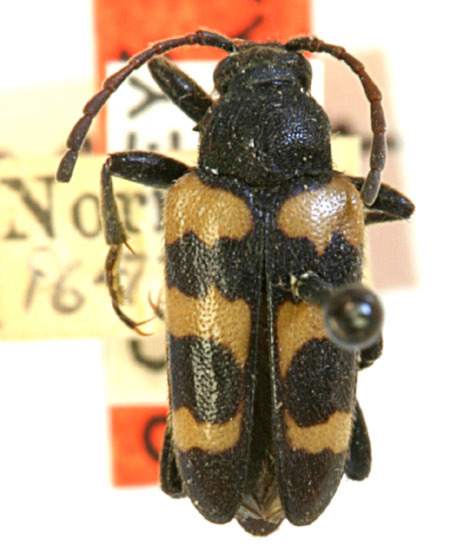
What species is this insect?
Judolia vivarium (also Judolia gaurotoides)
